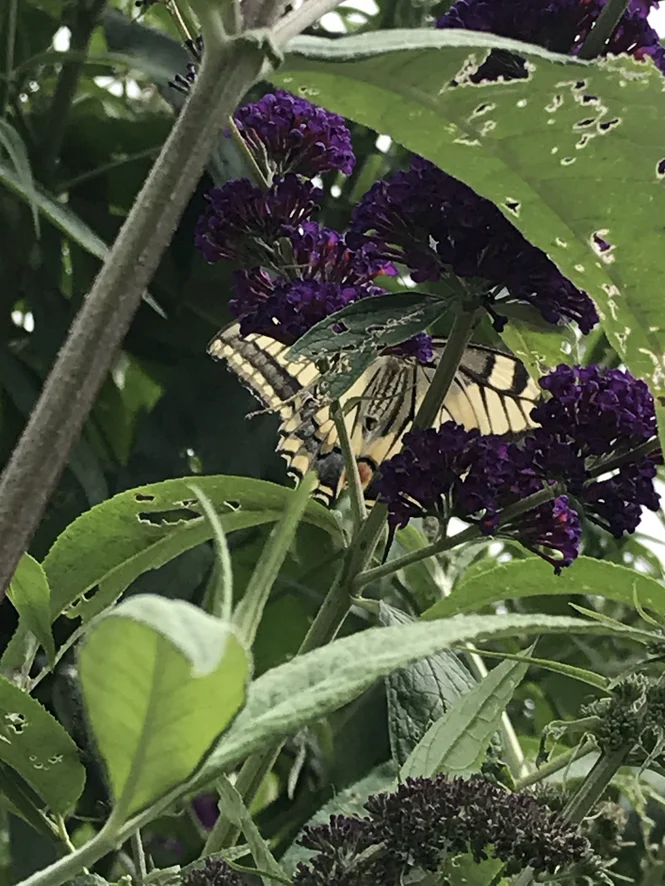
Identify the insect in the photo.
Papilio machaon
